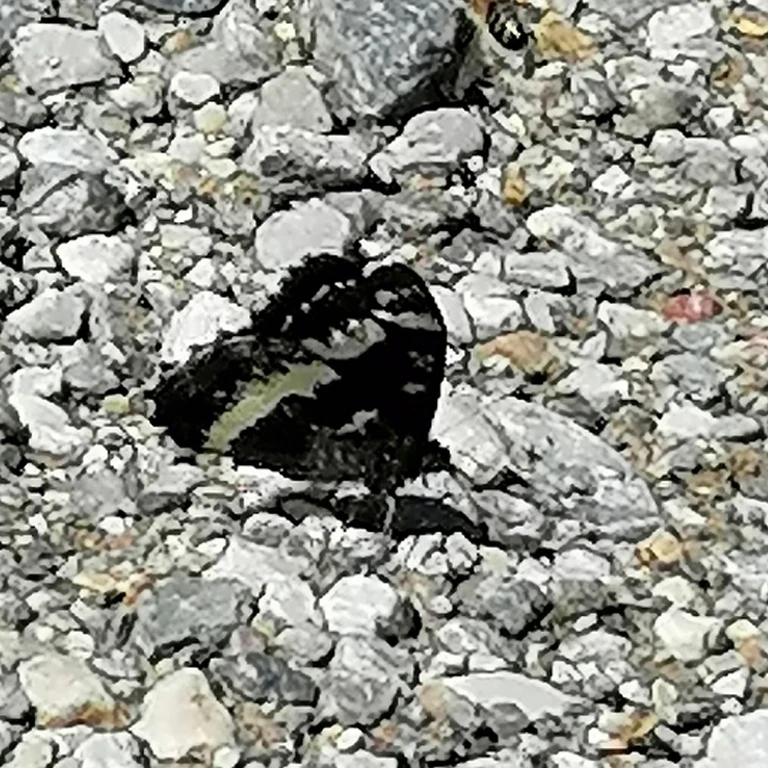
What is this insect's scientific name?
Brintesia circe
